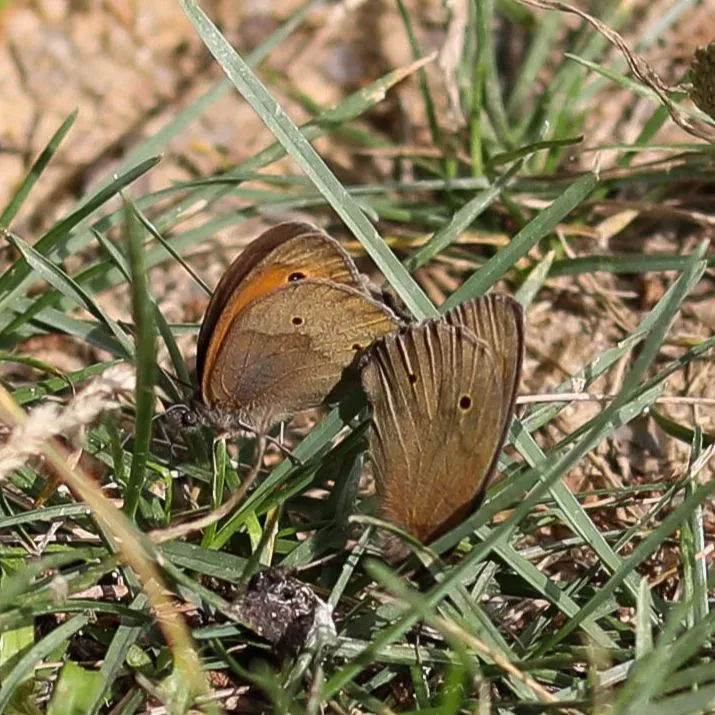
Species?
Maniola jurtina
